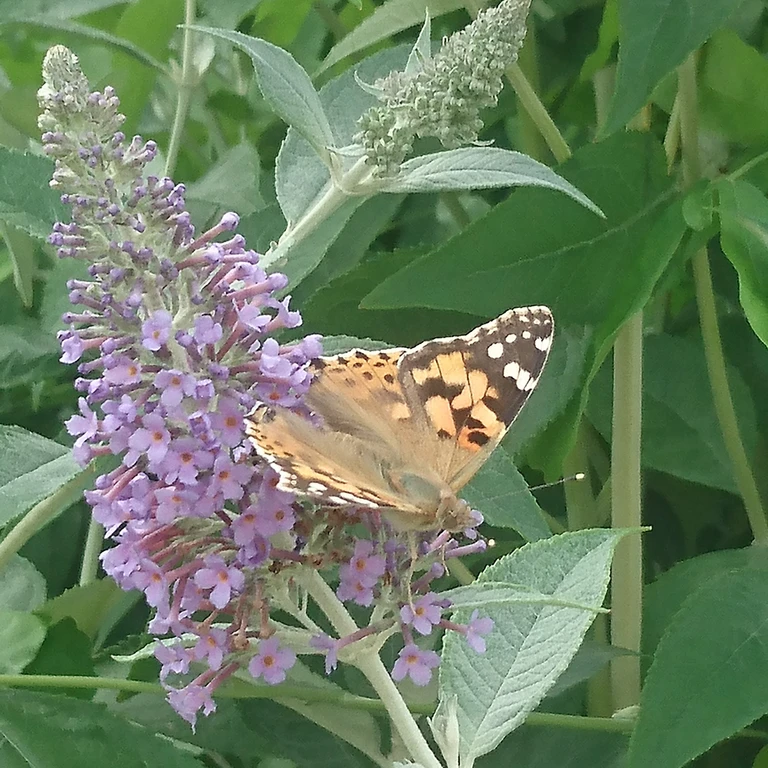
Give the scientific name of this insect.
Vanessa cardui
